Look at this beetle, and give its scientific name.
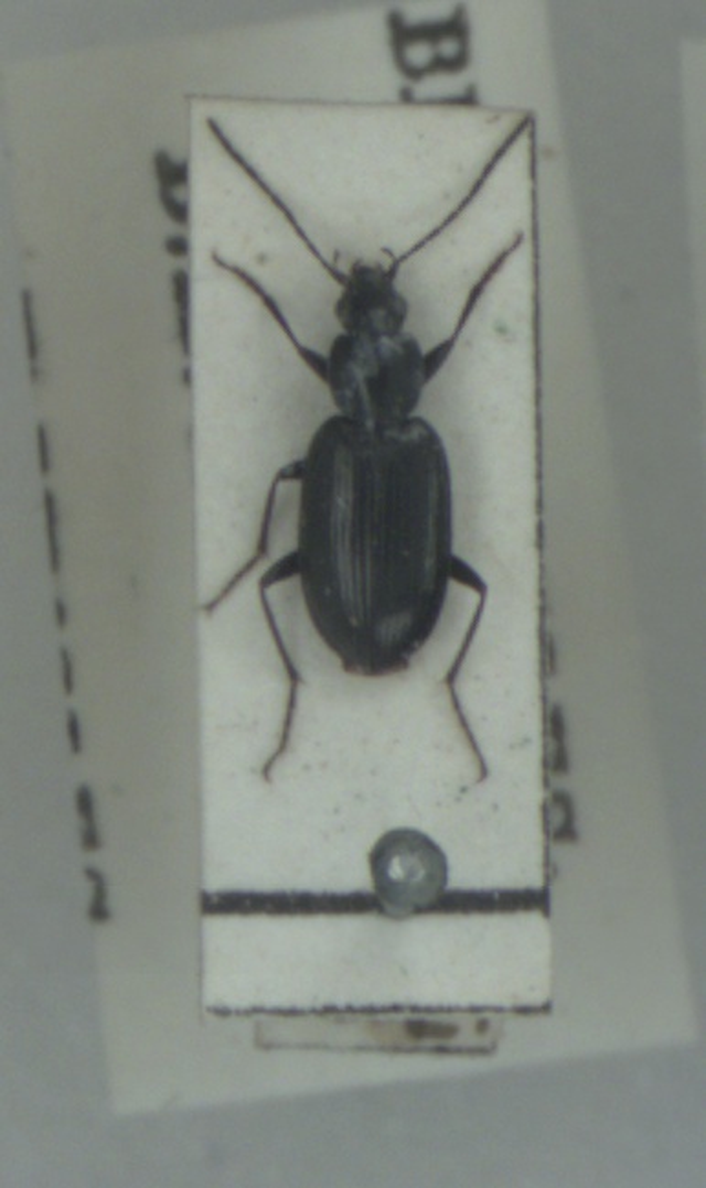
Agonum gracile
